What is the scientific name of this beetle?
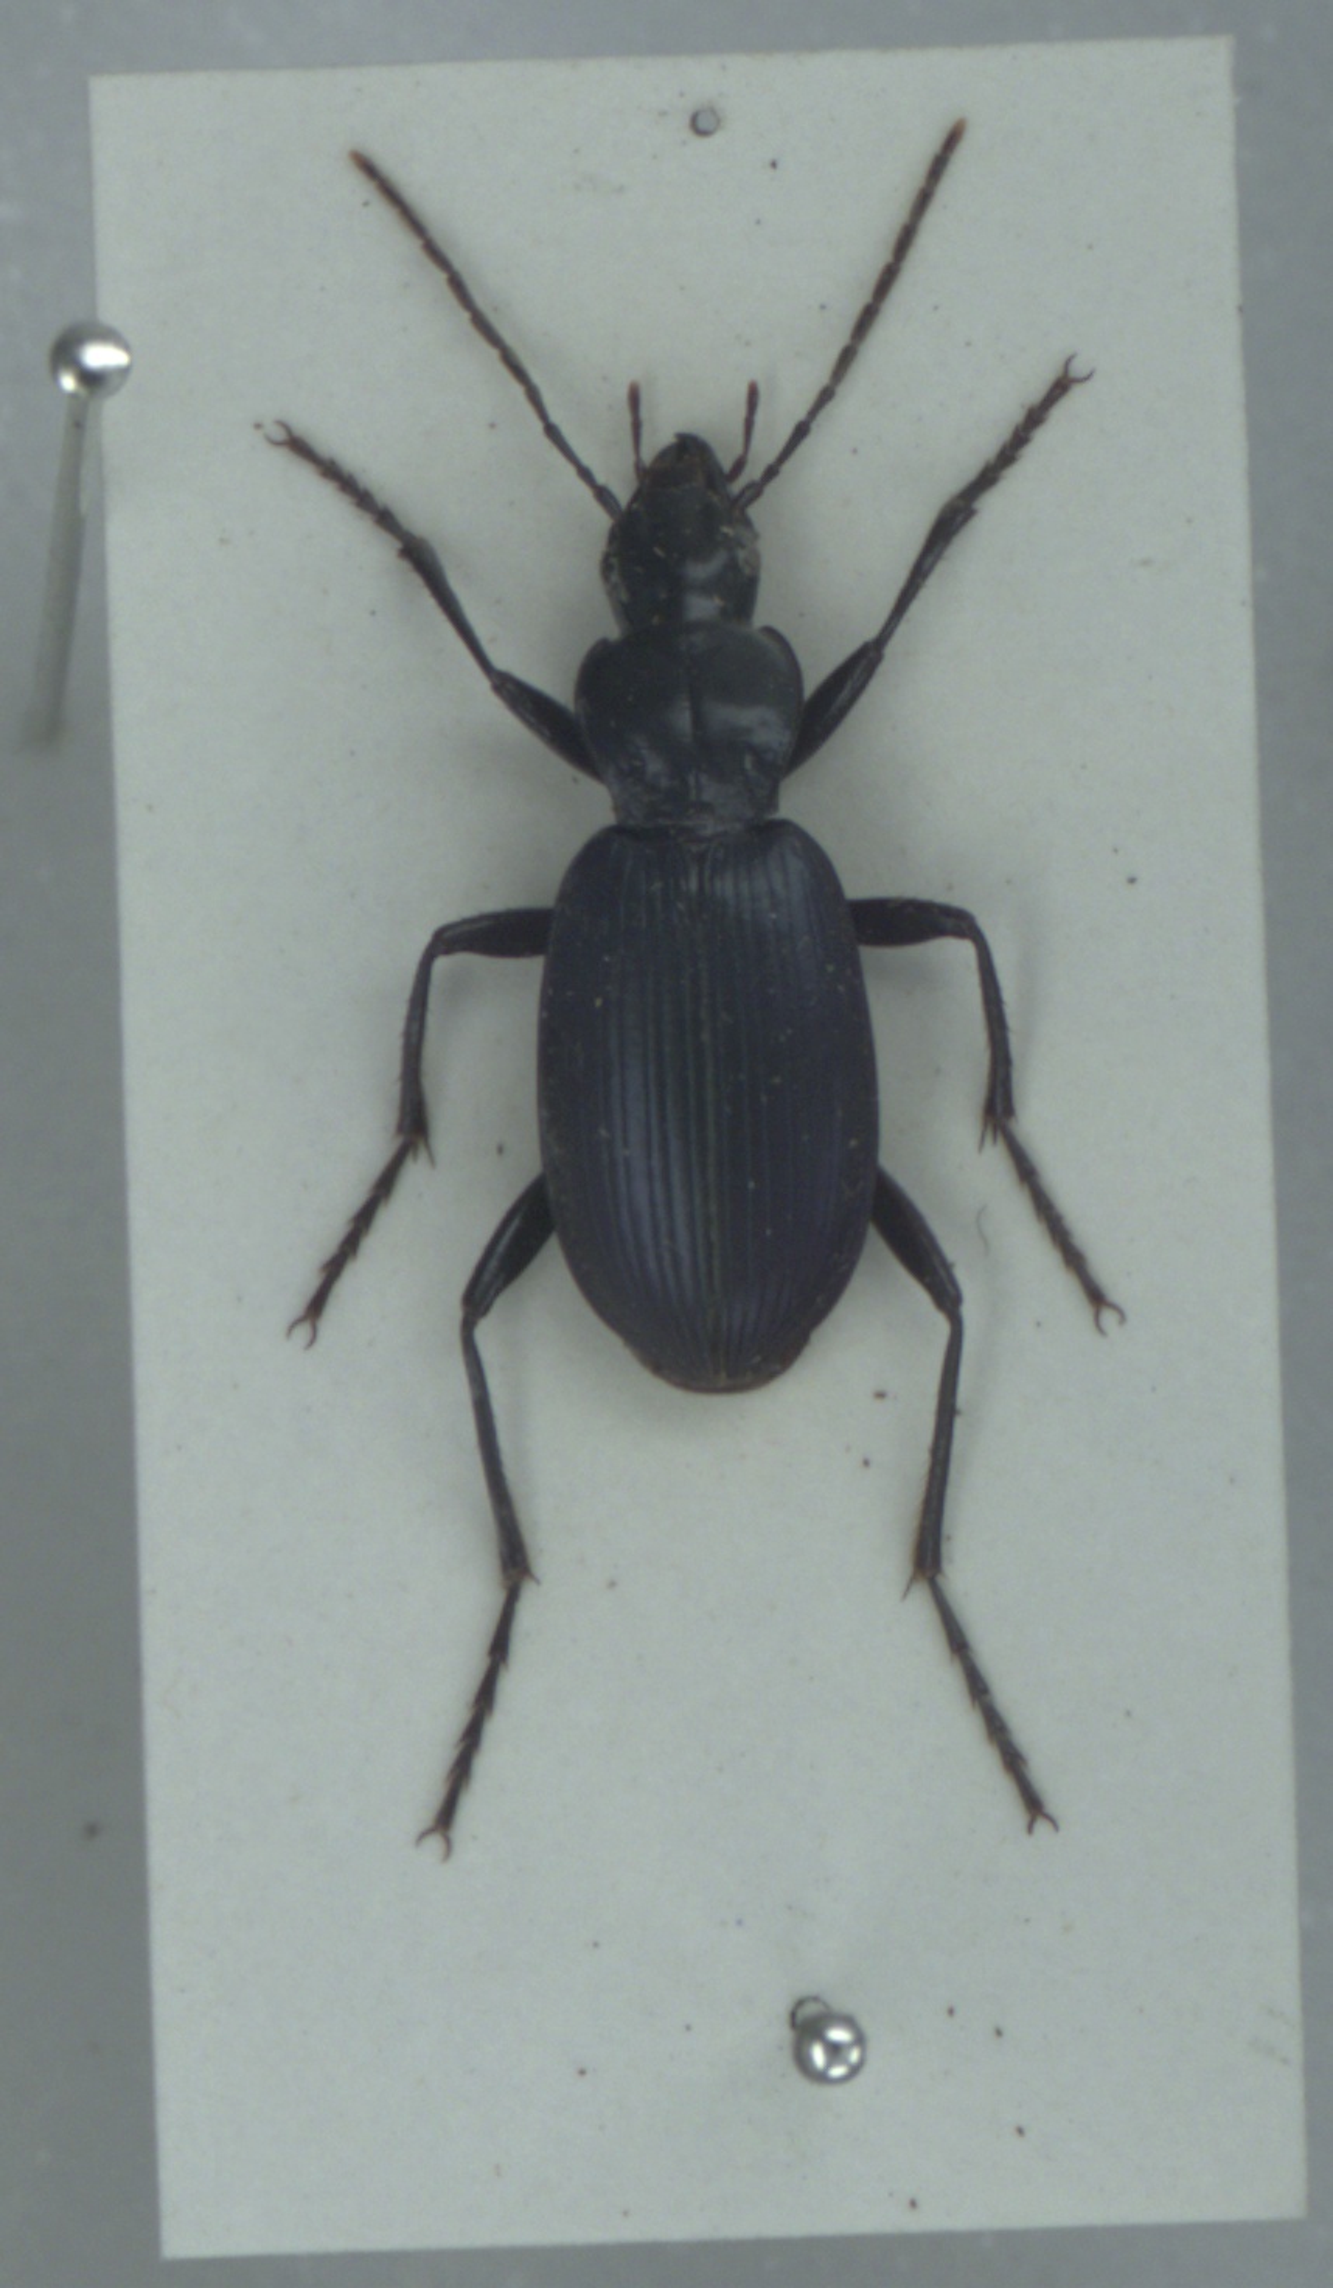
Laemostenus terricola
